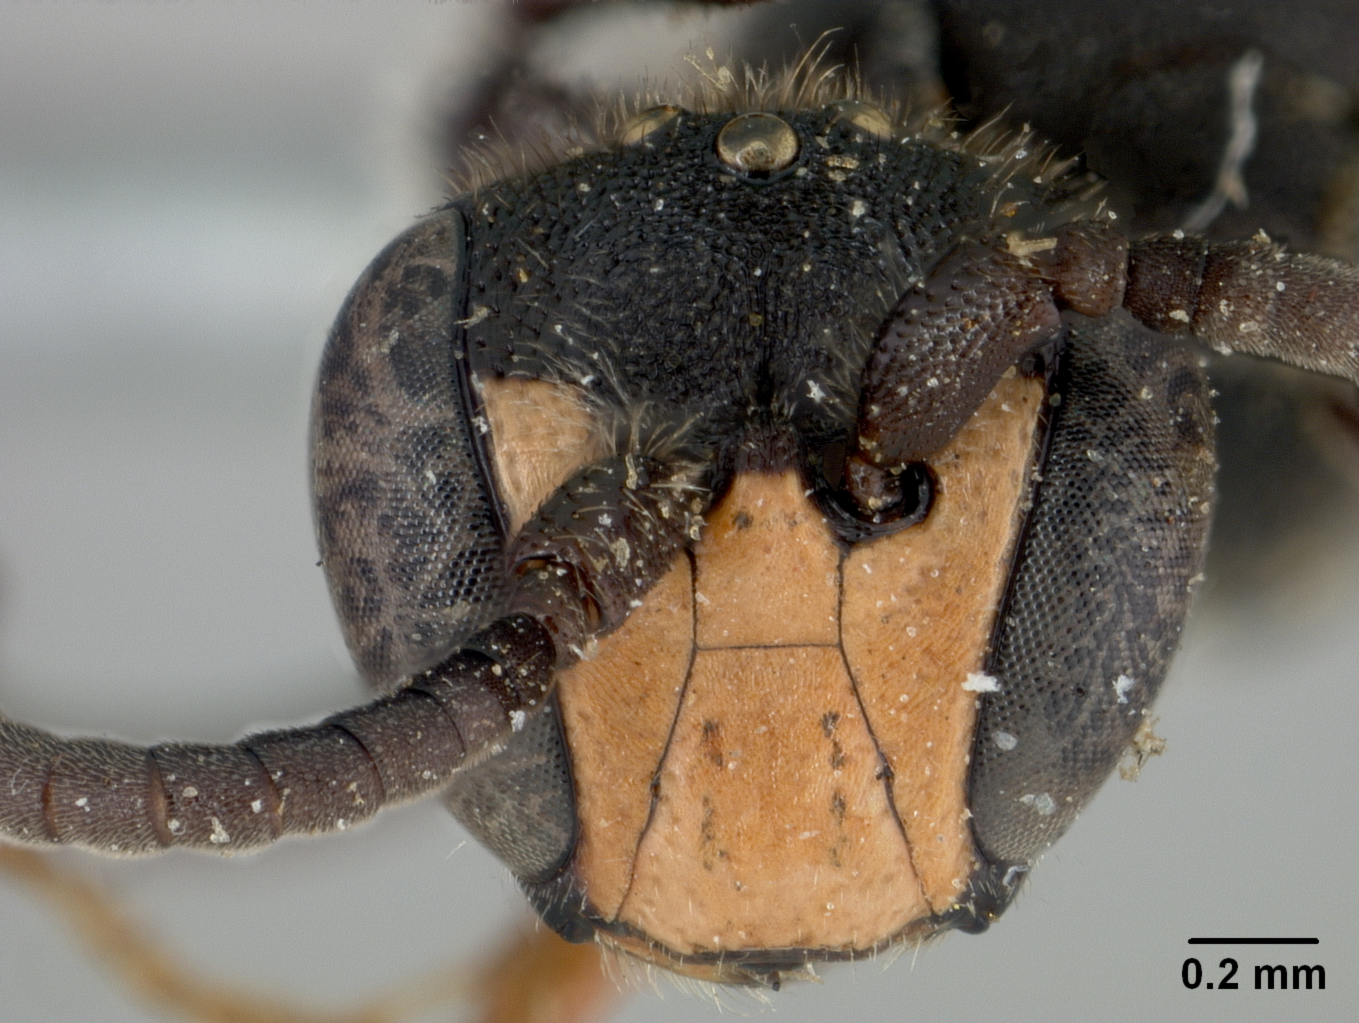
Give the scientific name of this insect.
Prosopis rugulosus
